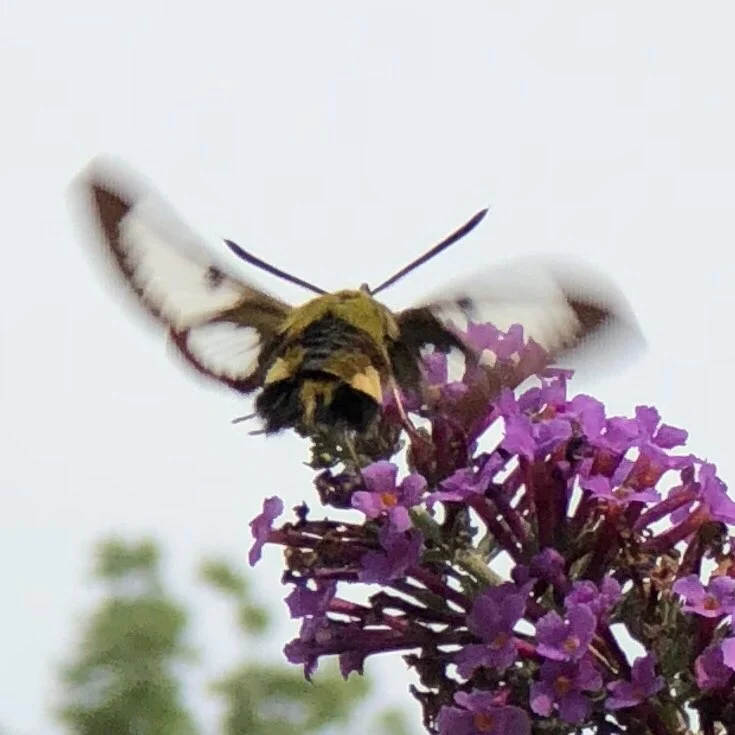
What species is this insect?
Hemaris fuciformis
